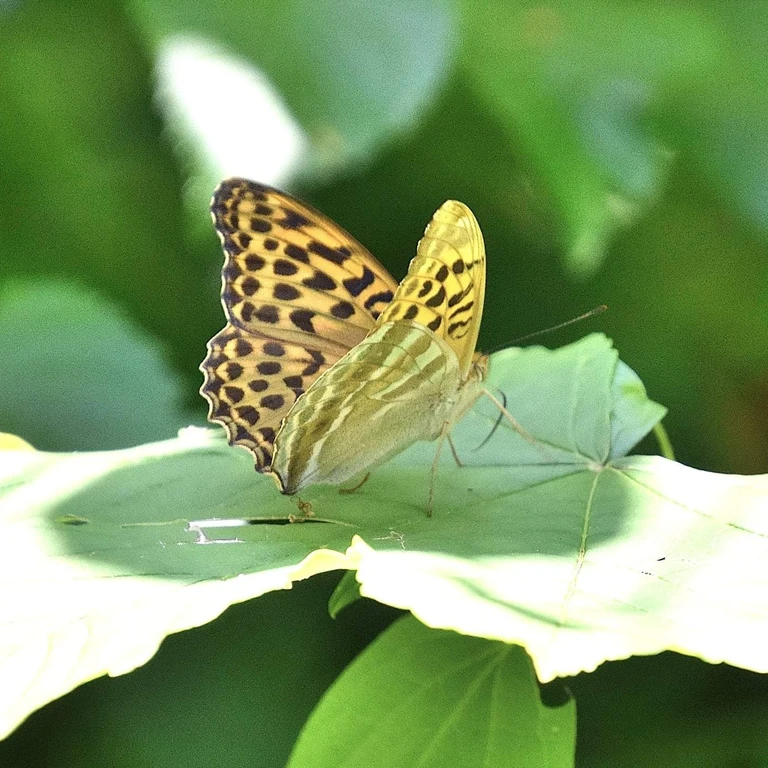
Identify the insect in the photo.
Argynnis paphia
